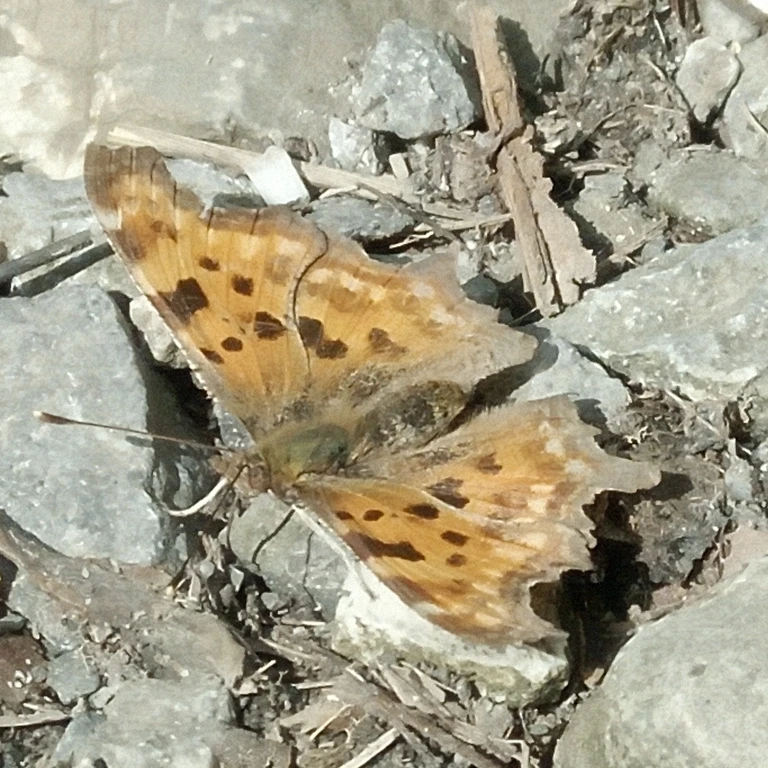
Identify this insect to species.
Polygonia c-album
